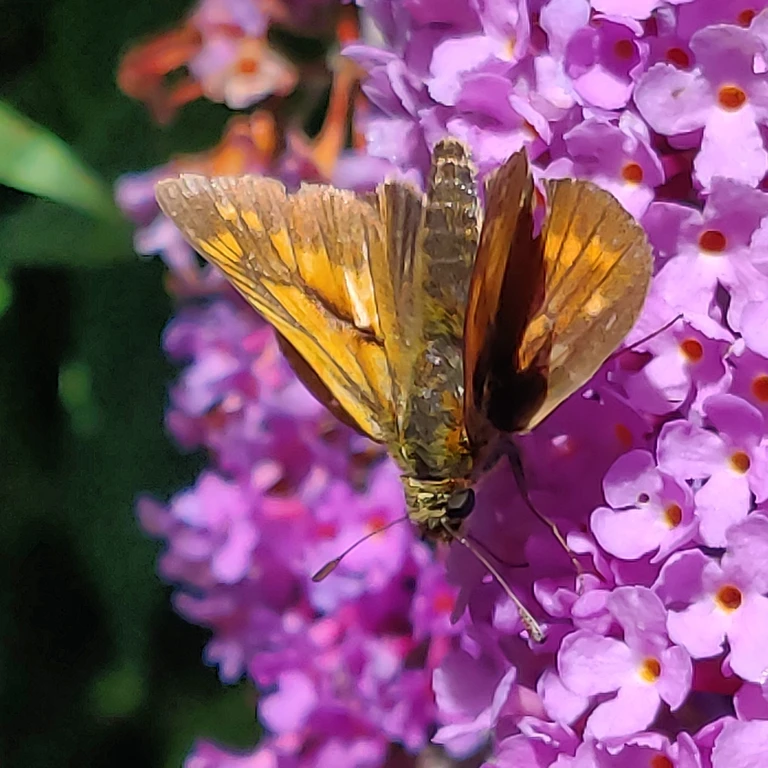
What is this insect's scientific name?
Ochlodes sylvanus (also Ochlodes venata)
